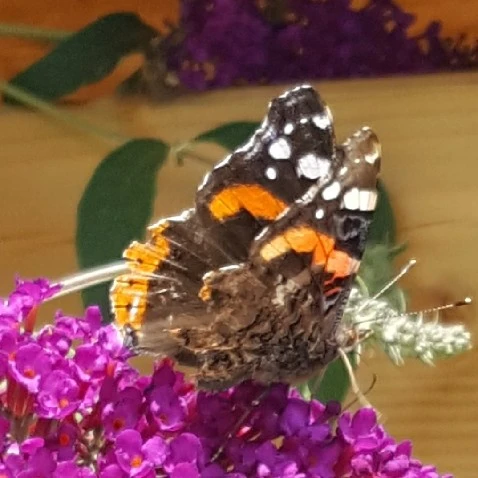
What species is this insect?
Vanessa atalanta
